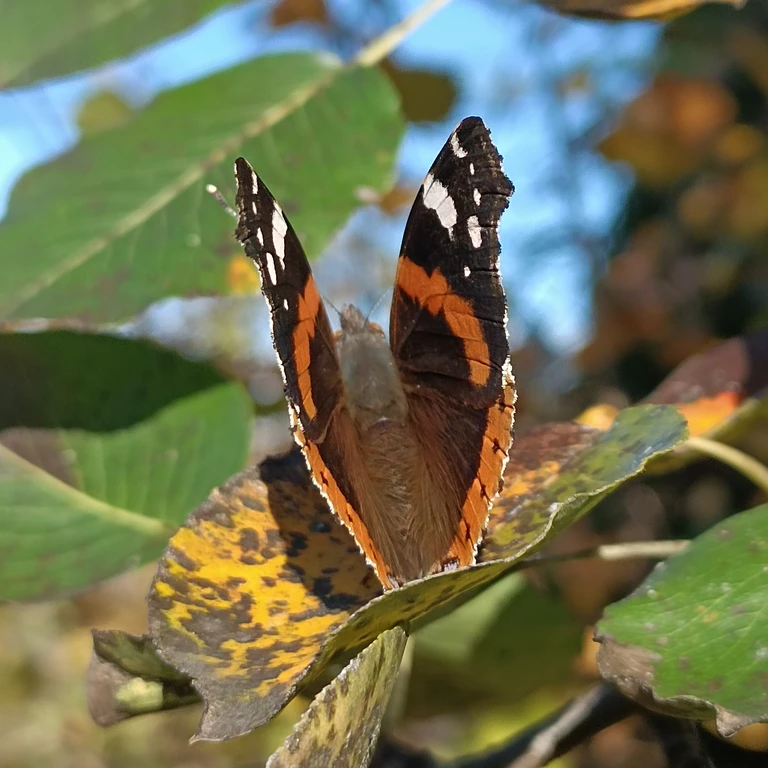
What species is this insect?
Vanessa atalanta
